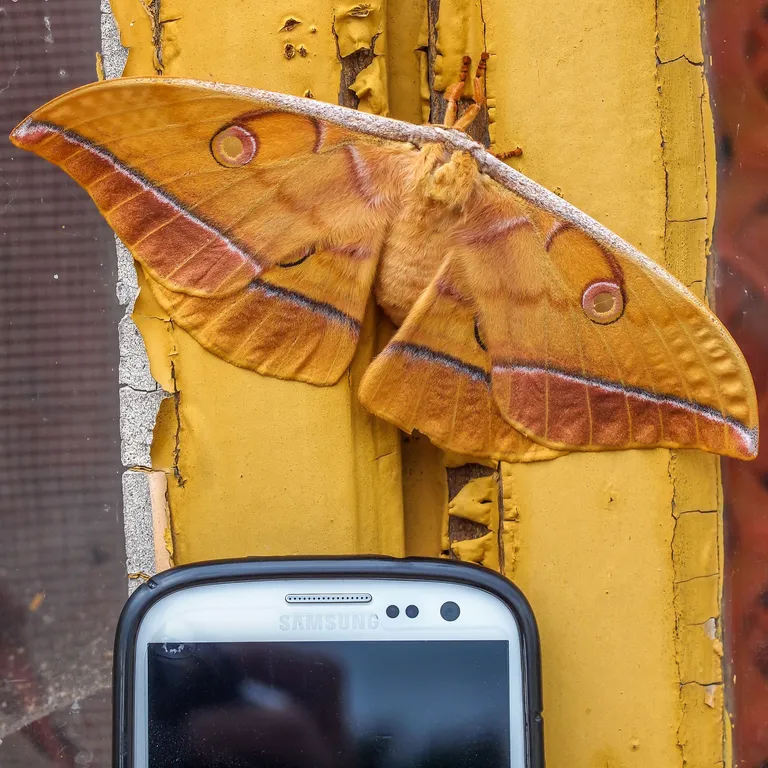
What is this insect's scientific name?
Antheraea yamamai
